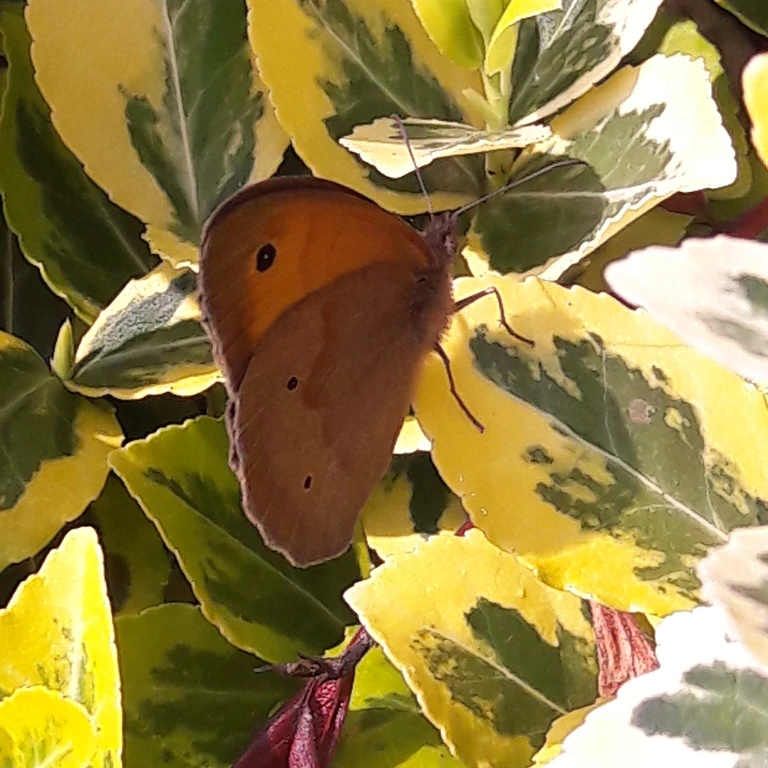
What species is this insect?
Maniola jurtina
